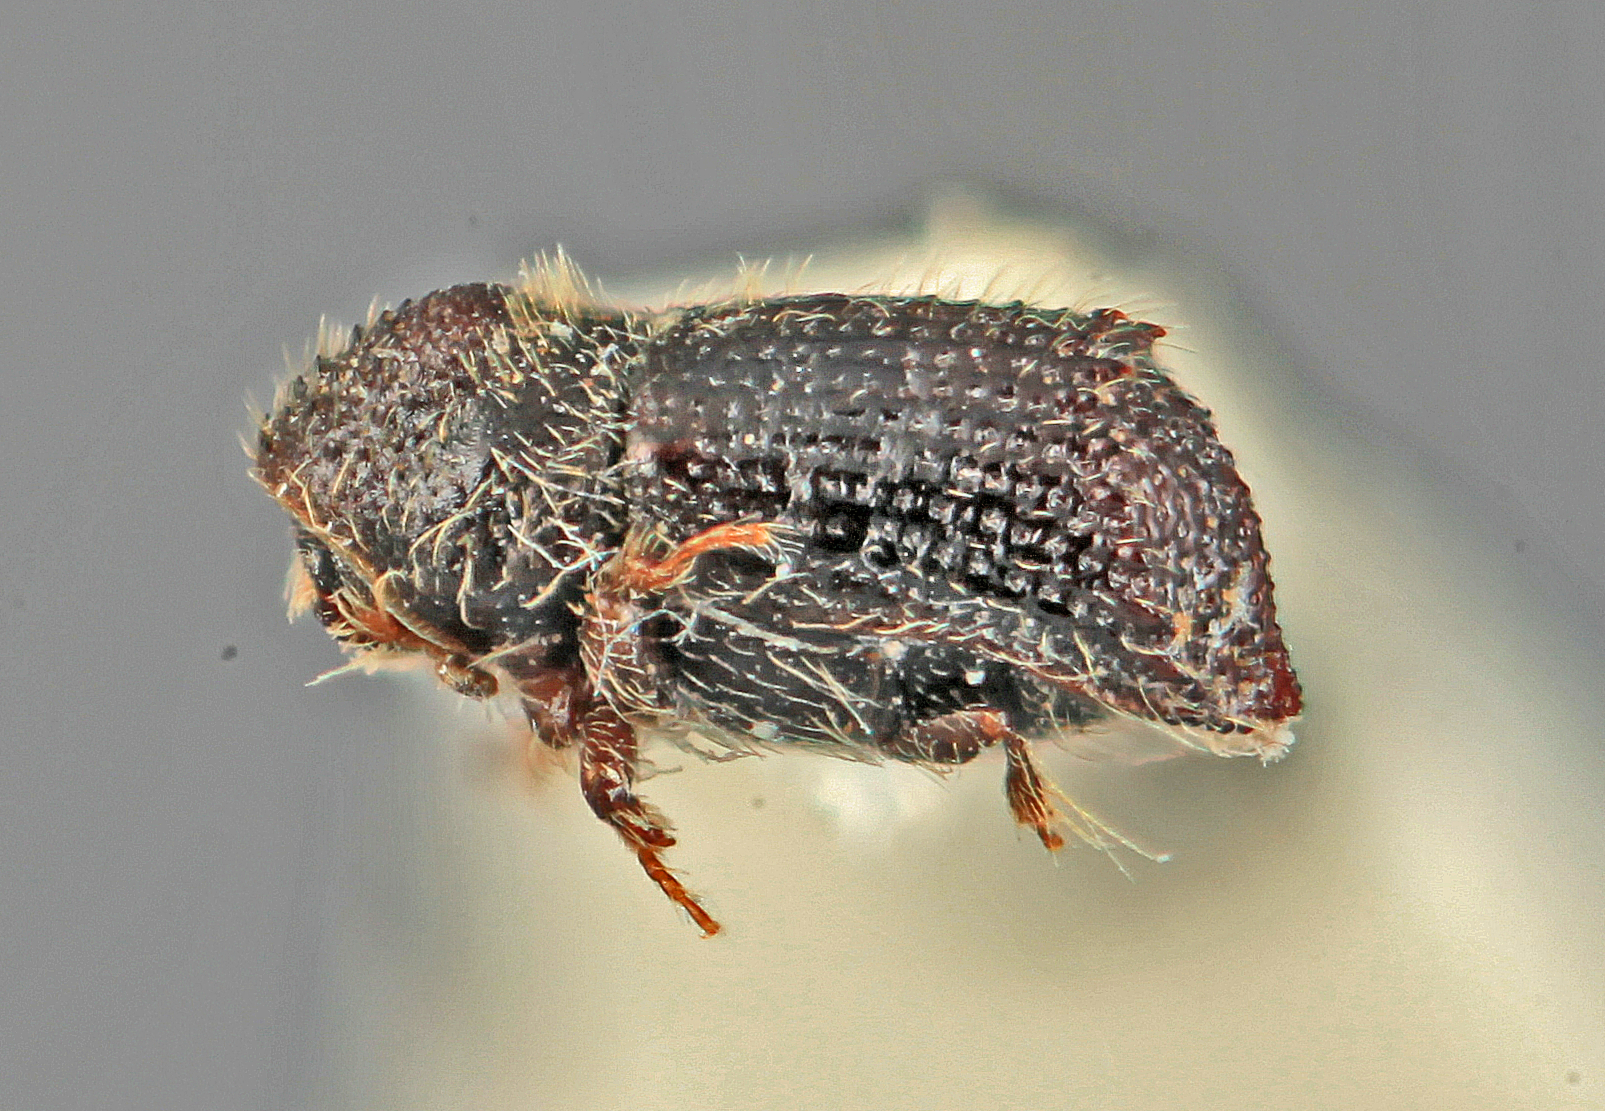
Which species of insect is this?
Phloeocleptus spicatus
